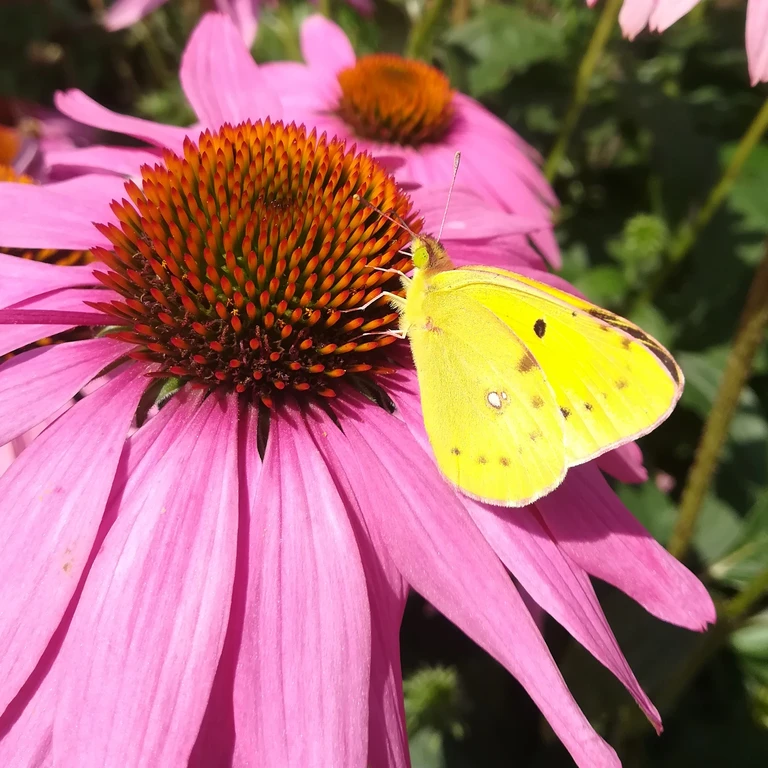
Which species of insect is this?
Colias croceus
